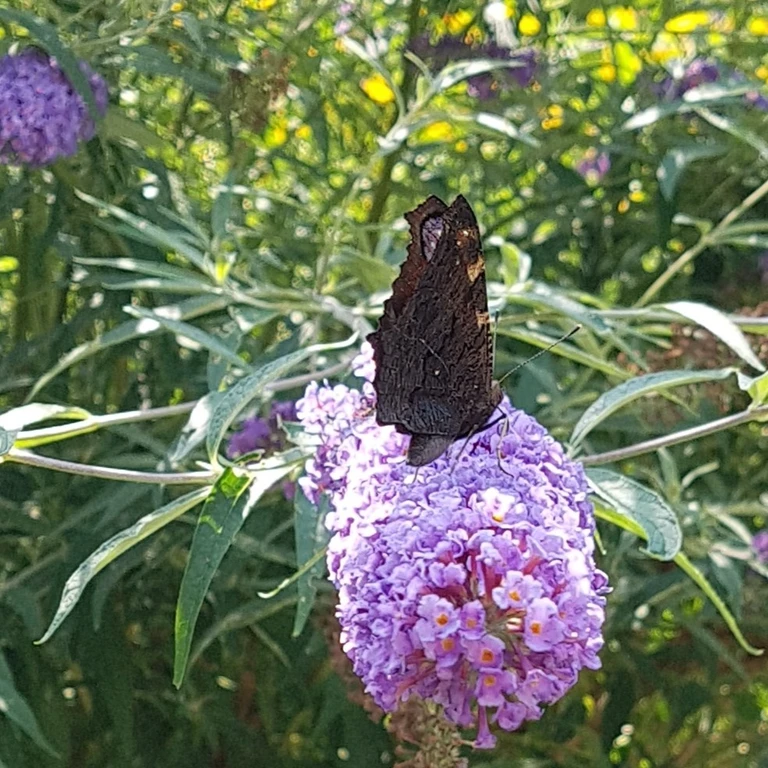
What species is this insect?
Aglais io
